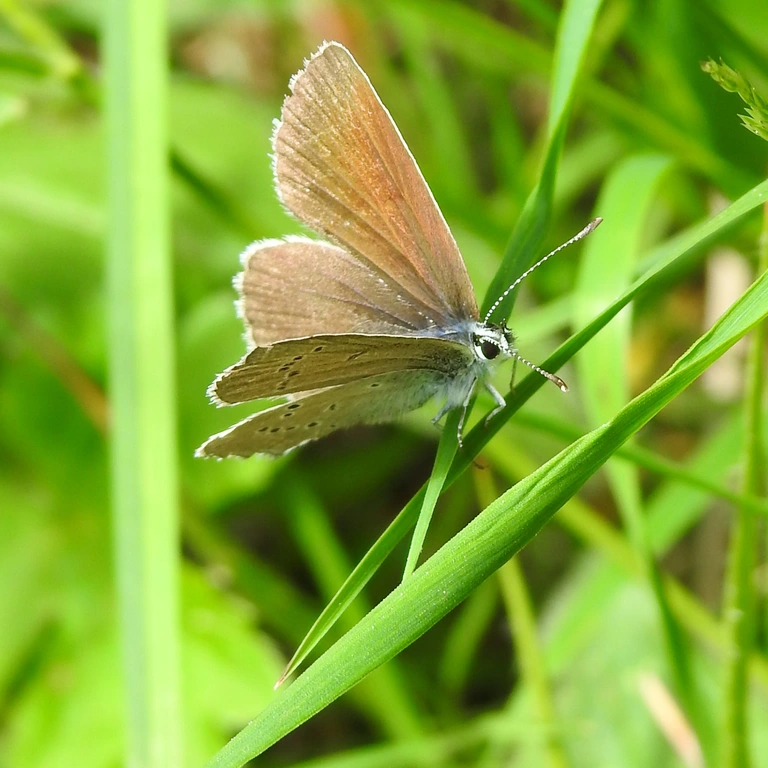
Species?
Cyaniris semiargus
